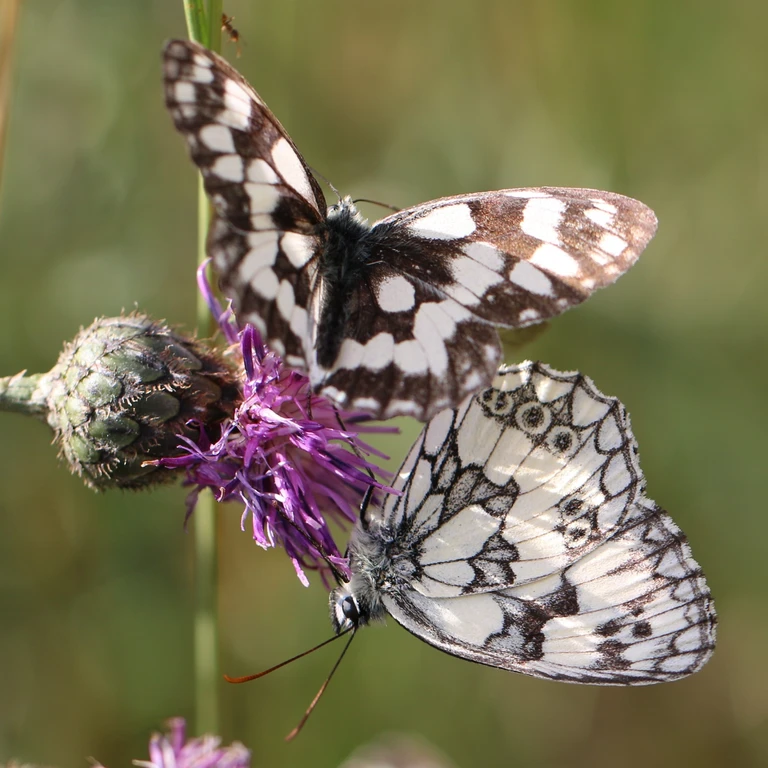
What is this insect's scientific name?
Melanargia galathea
